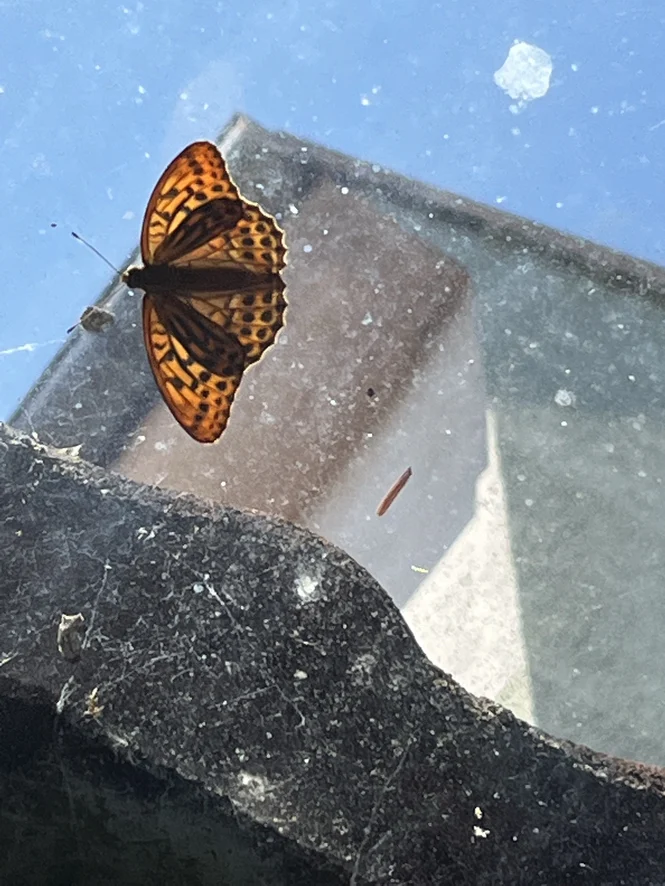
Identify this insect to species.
Argynnis paphia
